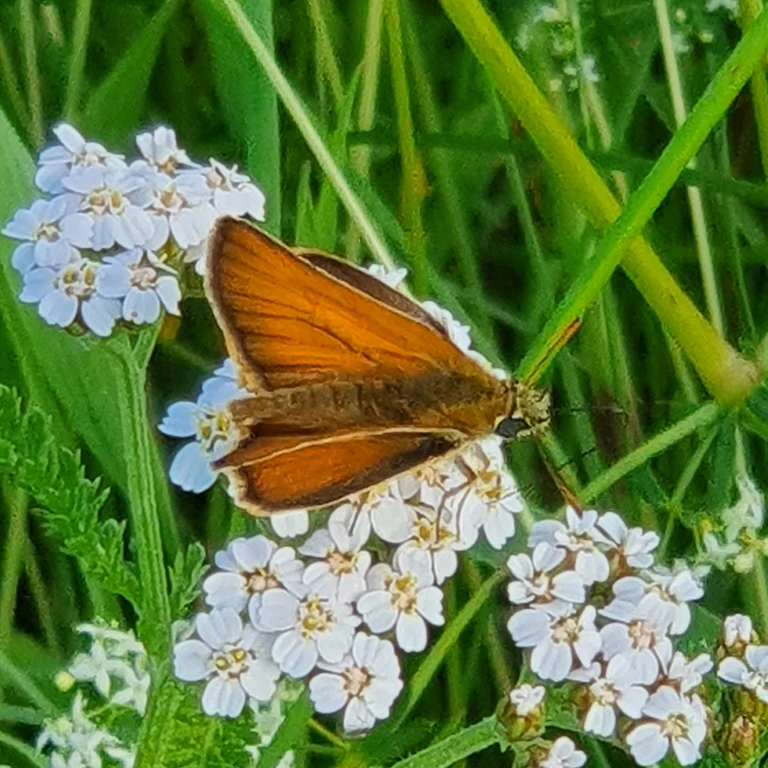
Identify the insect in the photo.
Thymelicus sylvestris
